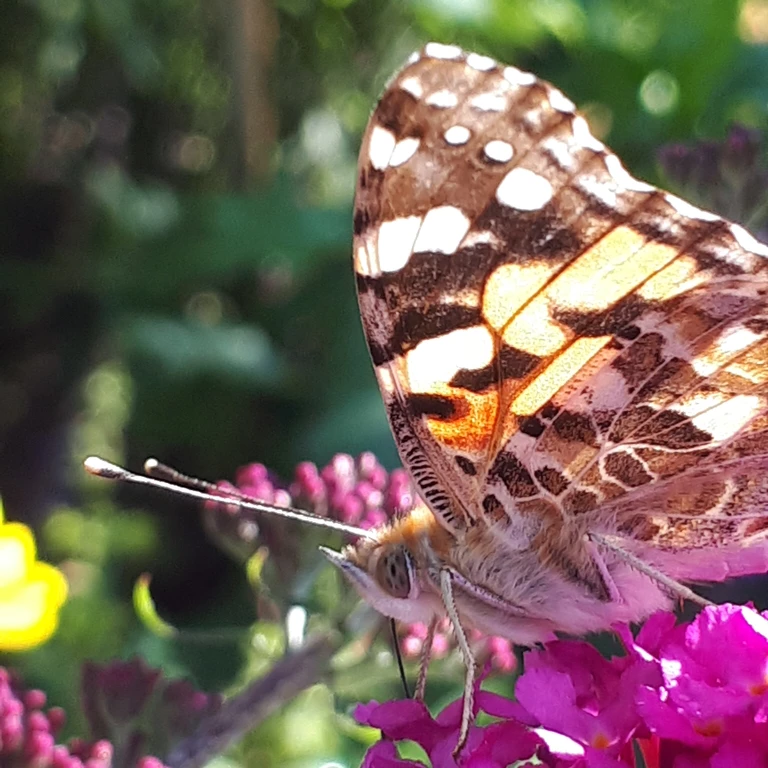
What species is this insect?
Vanessa cardui
